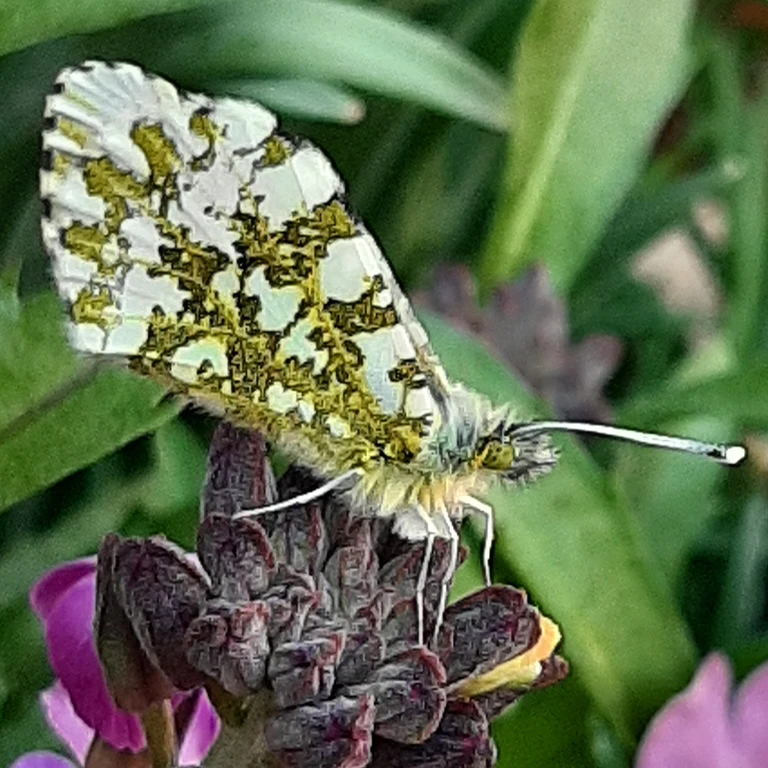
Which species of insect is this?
Anthocharis cardamines
